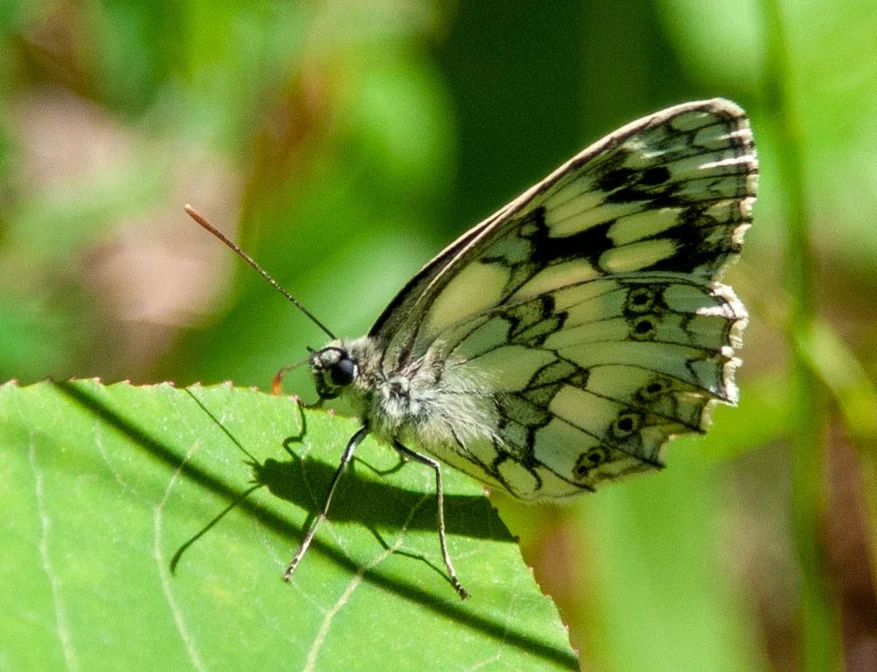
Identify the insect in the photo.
Melanargia galathea
